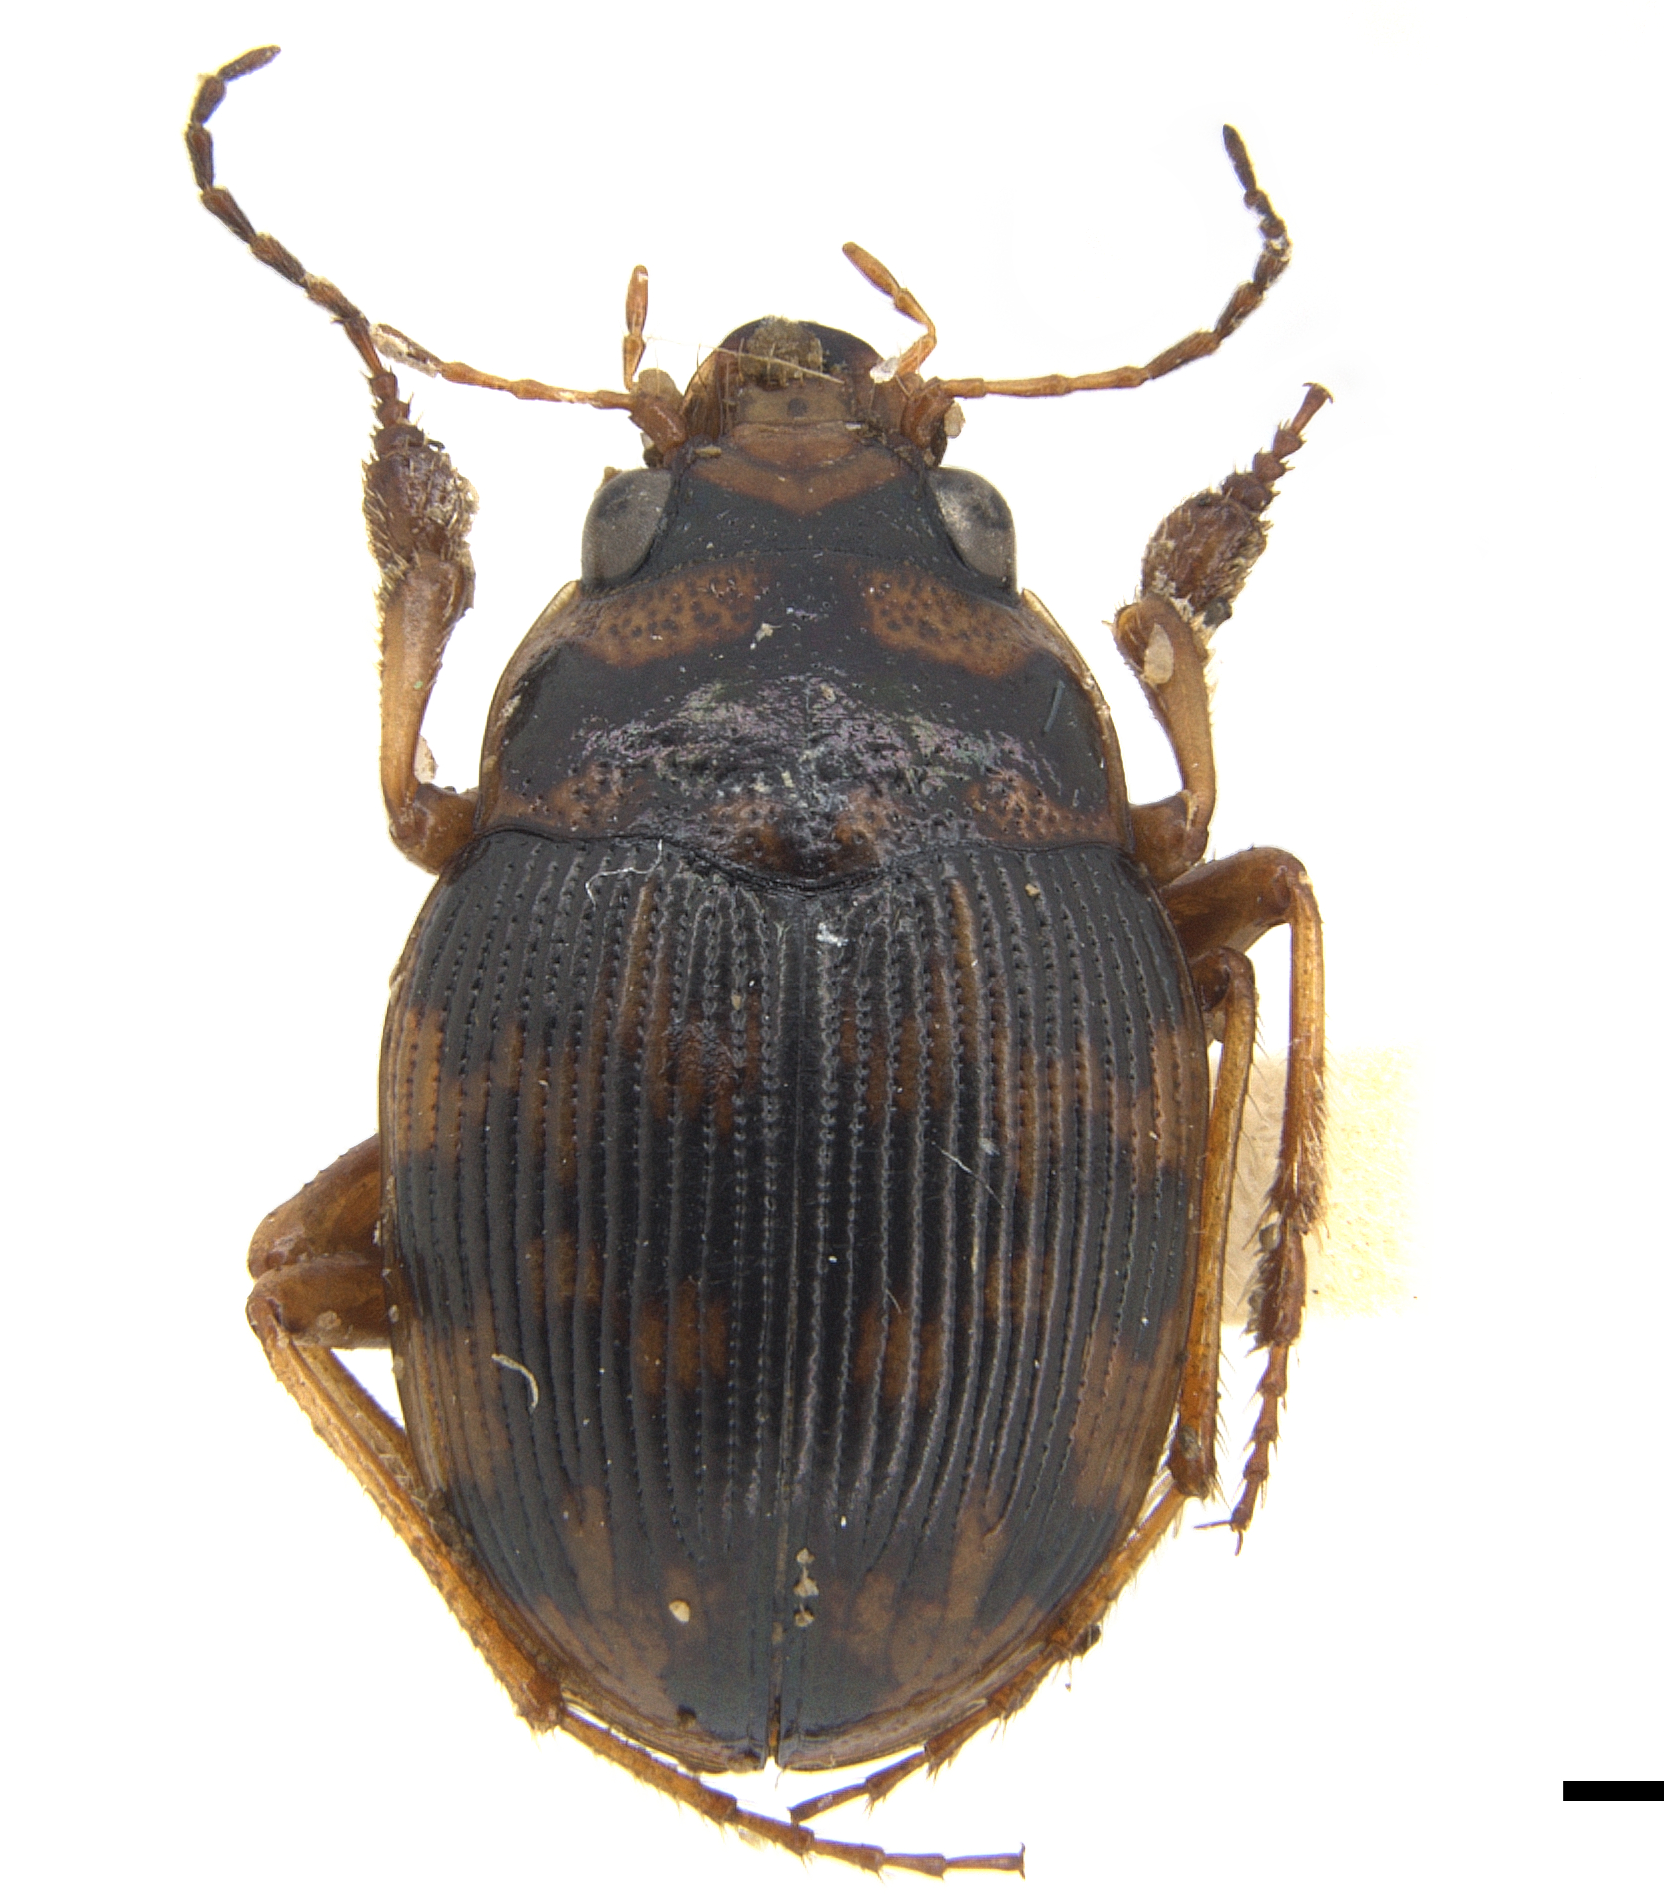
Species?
Omophron robustus
